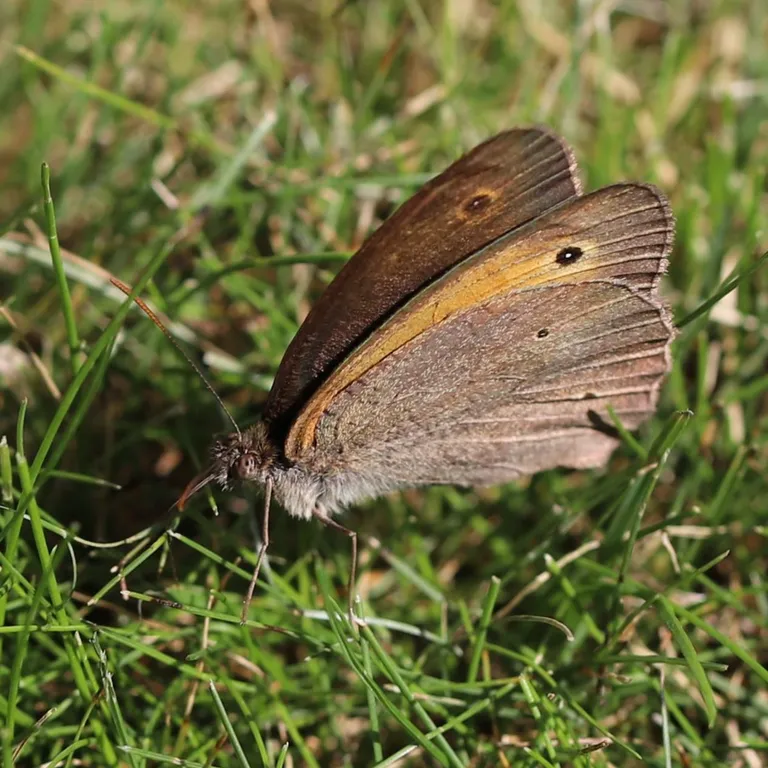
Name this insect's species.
Maniola jurtina
